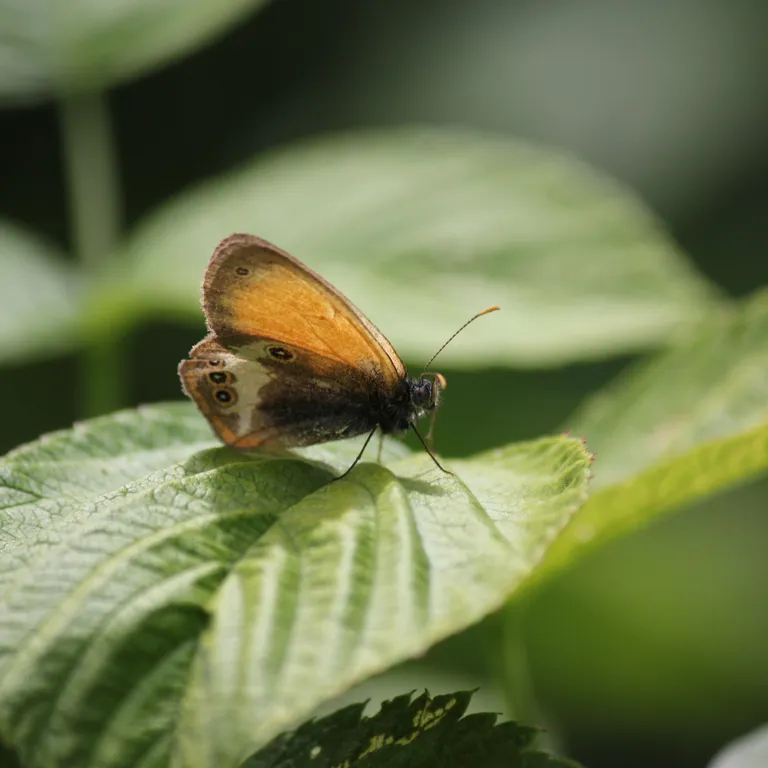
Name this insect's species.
Coenonympha arcania
